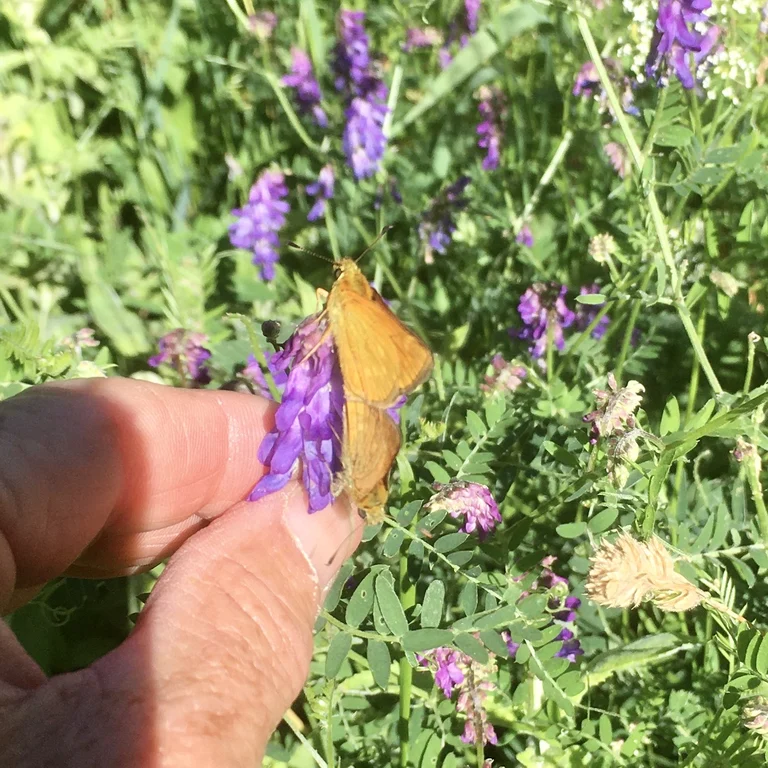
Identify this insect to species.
Ochlodes sylvanus (also Ochlodes venata)
